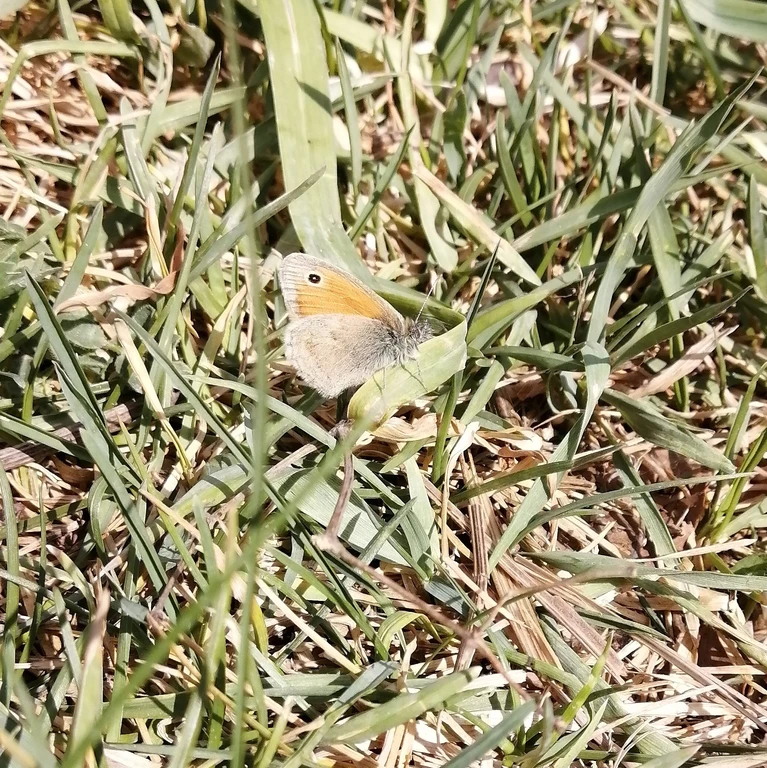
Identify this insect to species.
Coenonympha pamphilus
